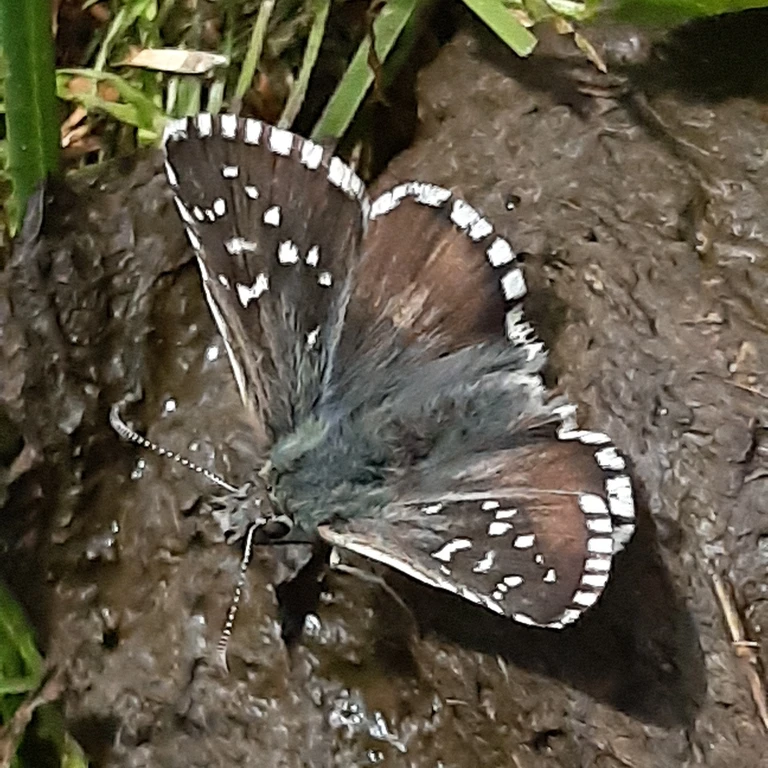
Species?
Pyrgus serratulae
